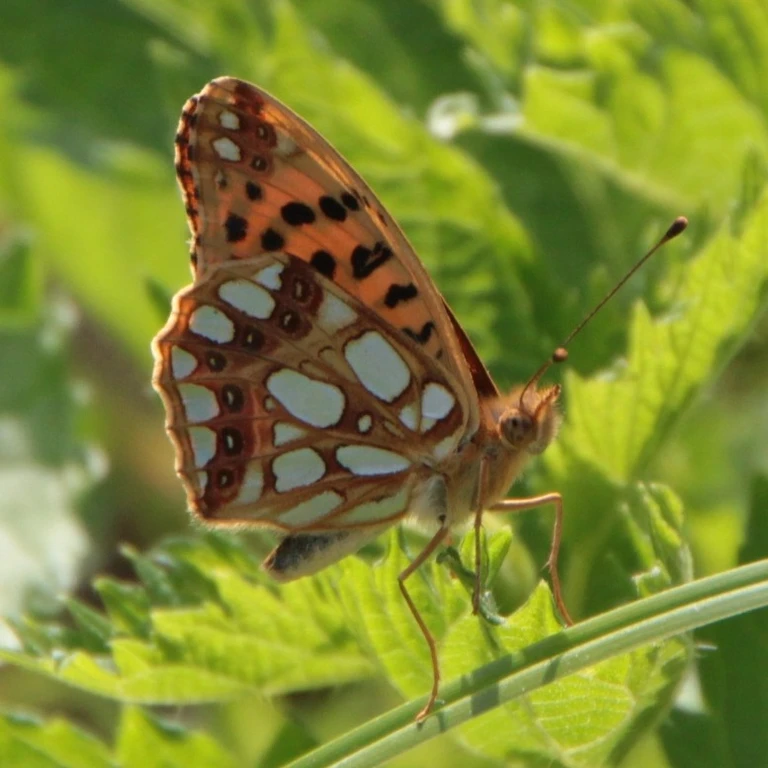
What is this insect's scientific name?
Issoria lathonia
